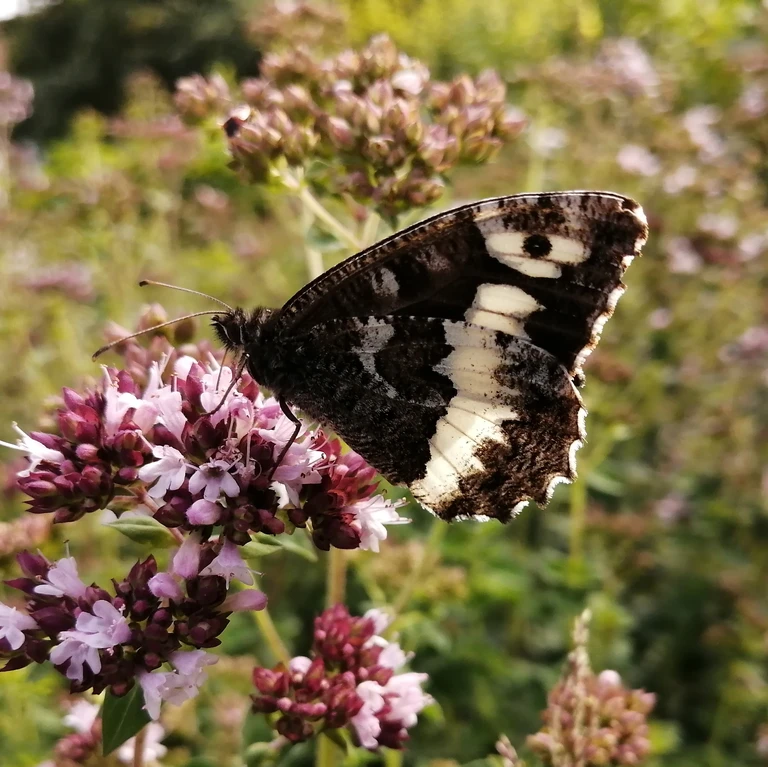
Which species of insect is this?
Brintesia circe
